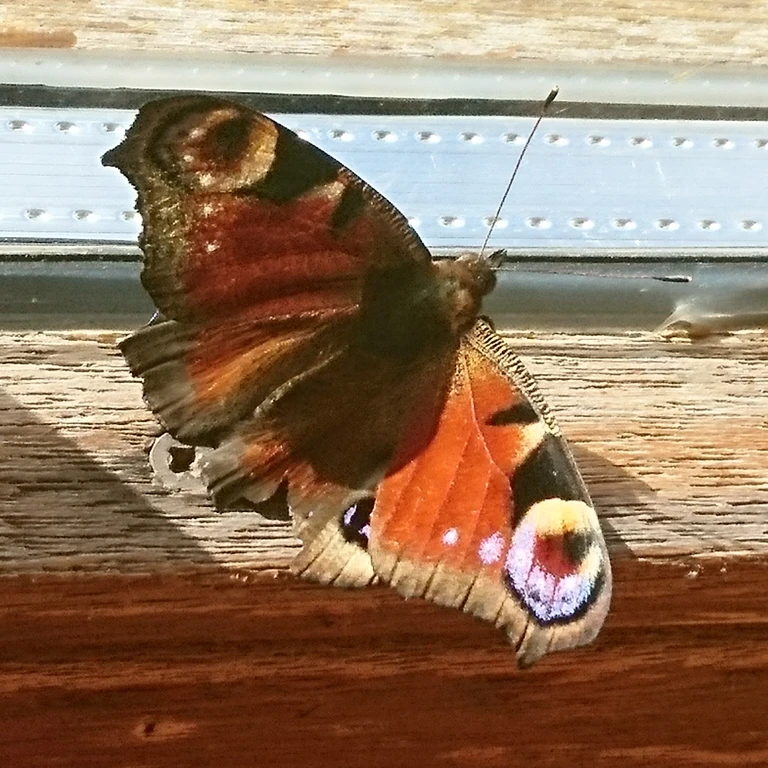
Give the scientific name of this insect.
Aglais io
